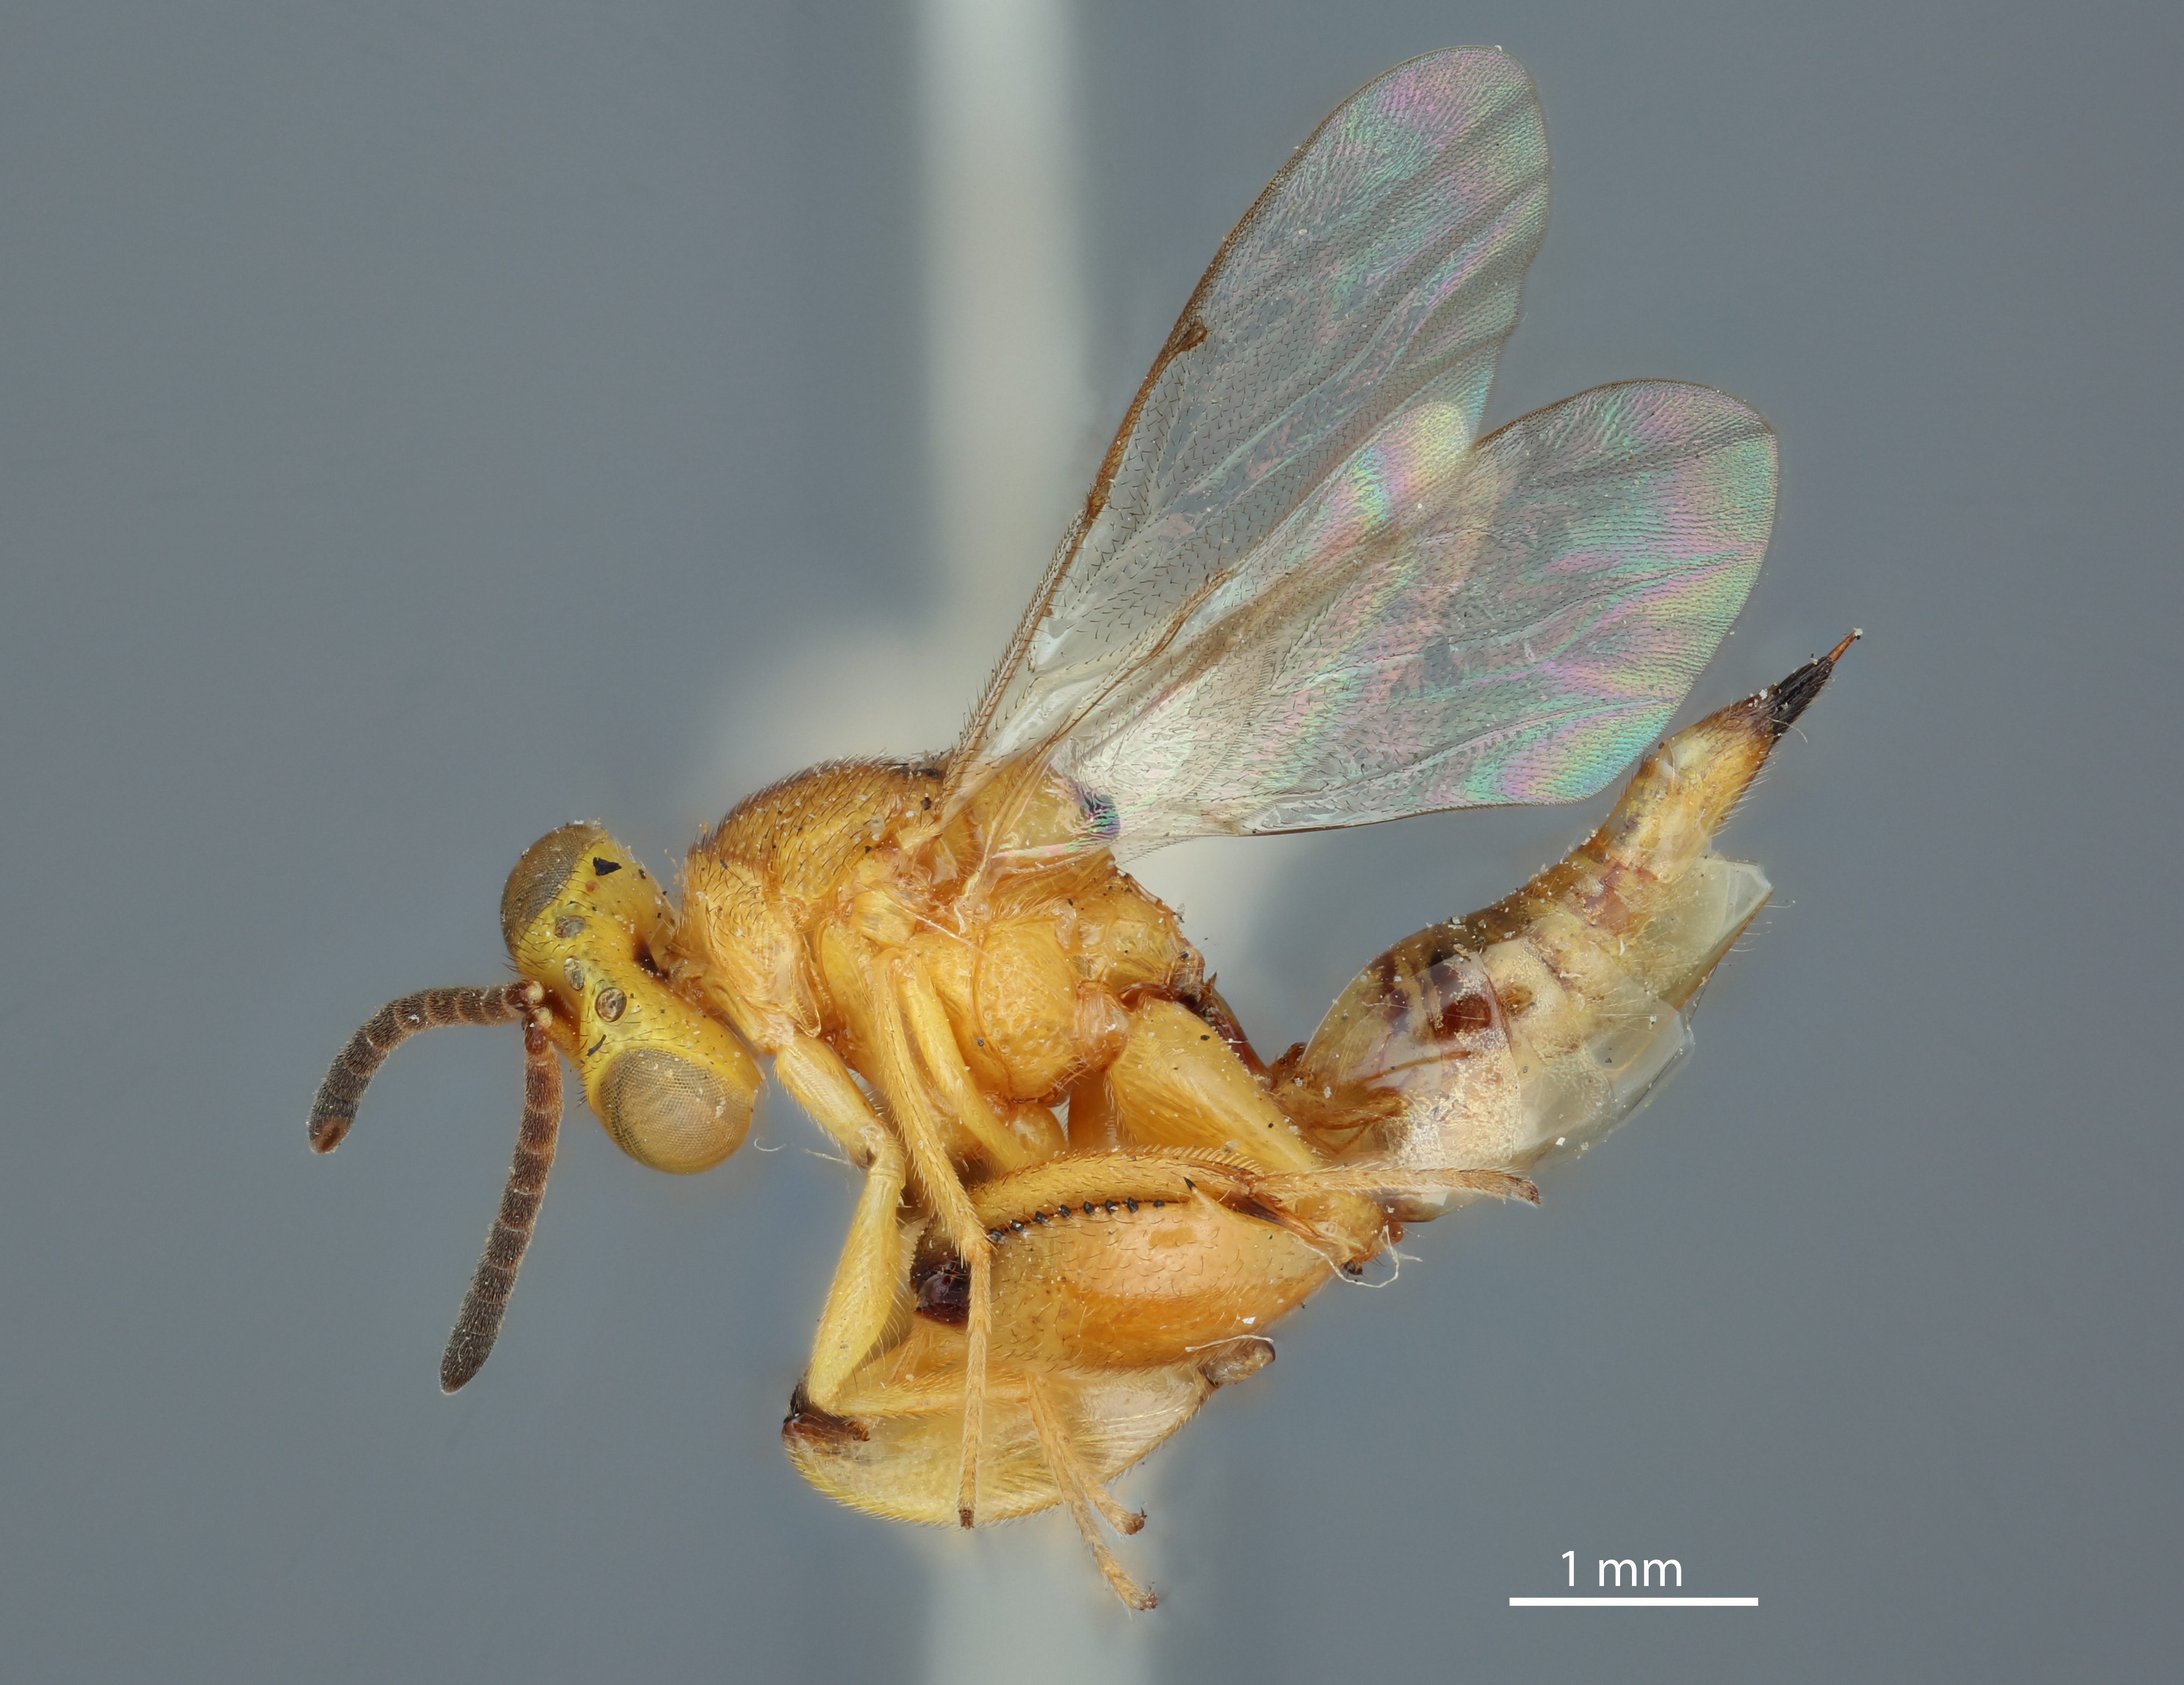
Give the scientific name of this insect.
Spilochalcis unilineata
